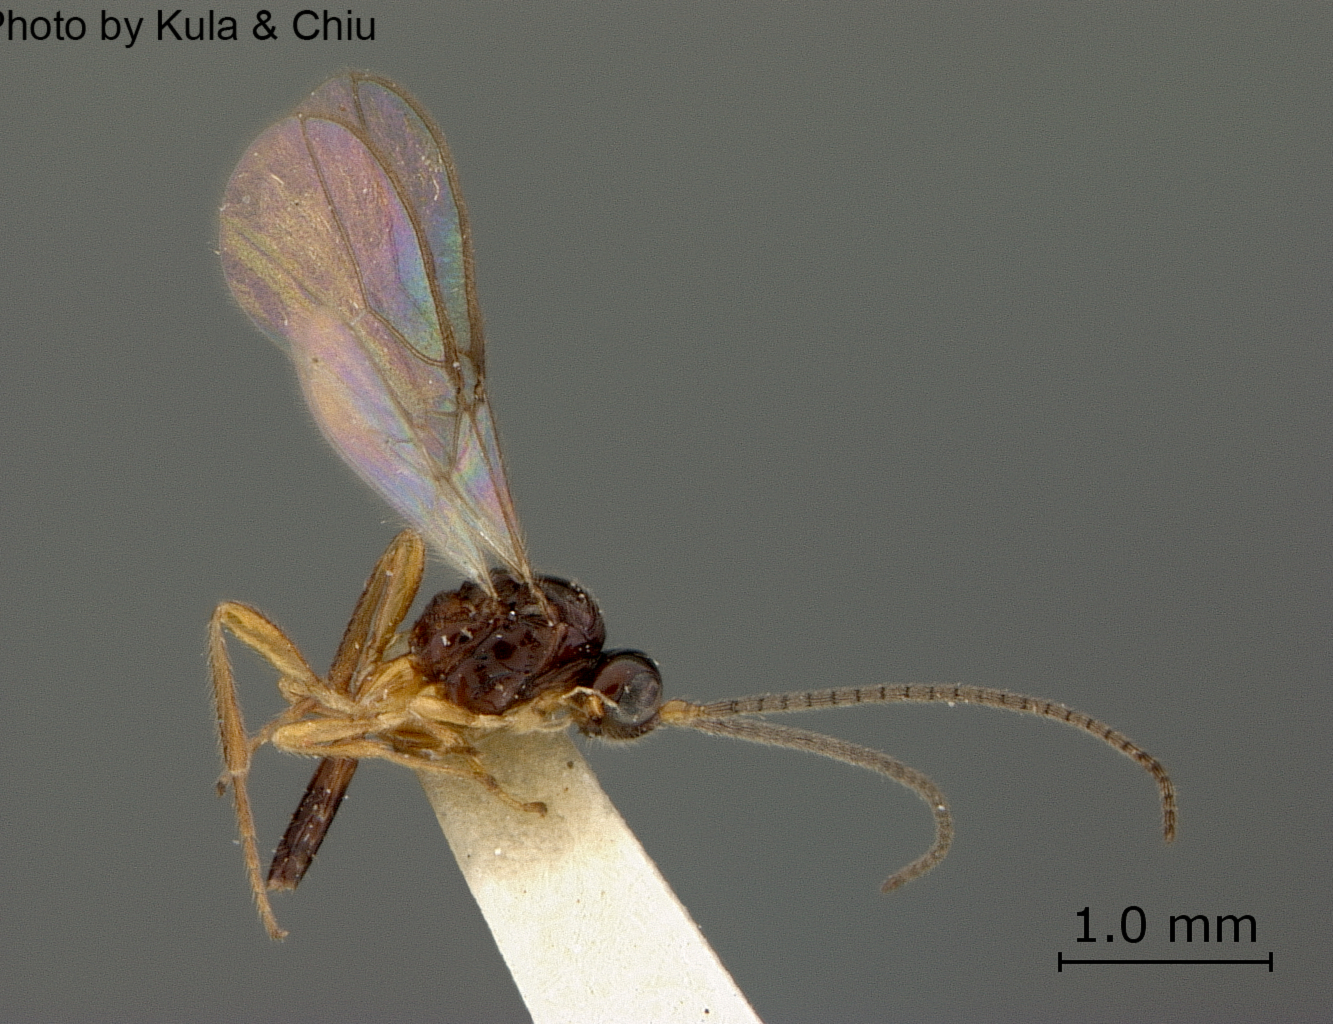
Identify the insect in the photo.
Synaldis altera
